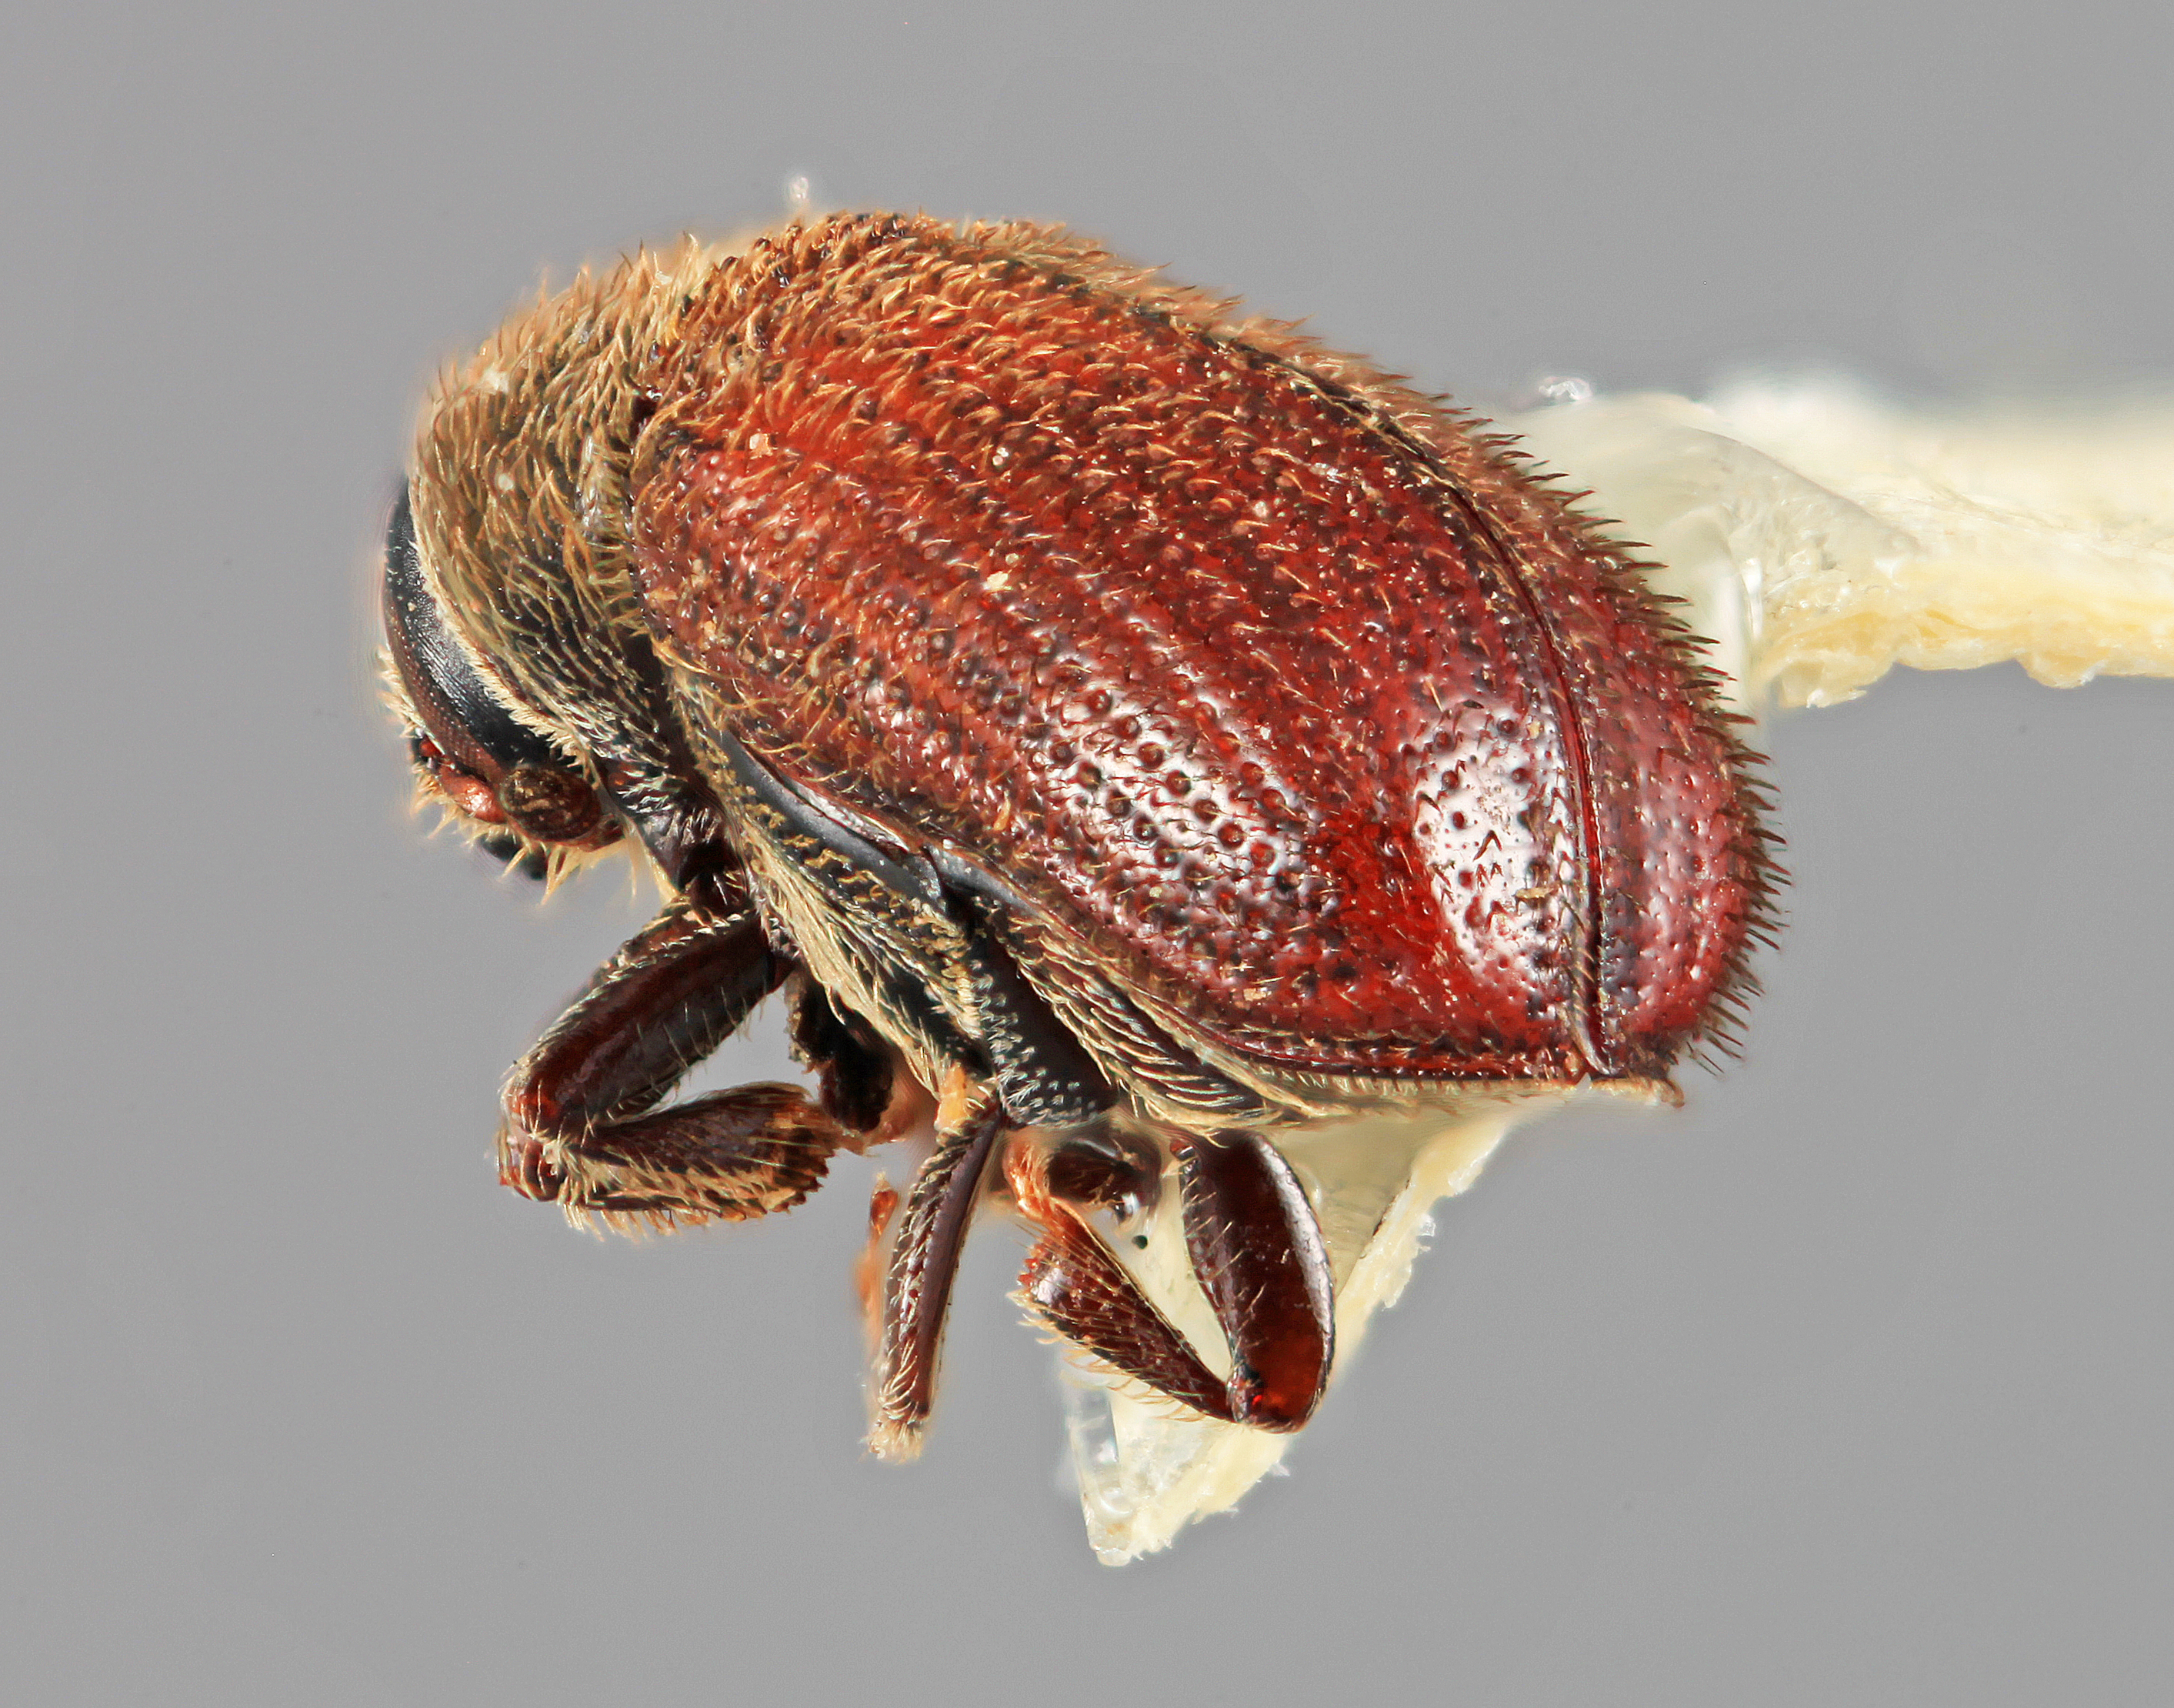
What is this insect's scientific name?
Carphobius pilifer
